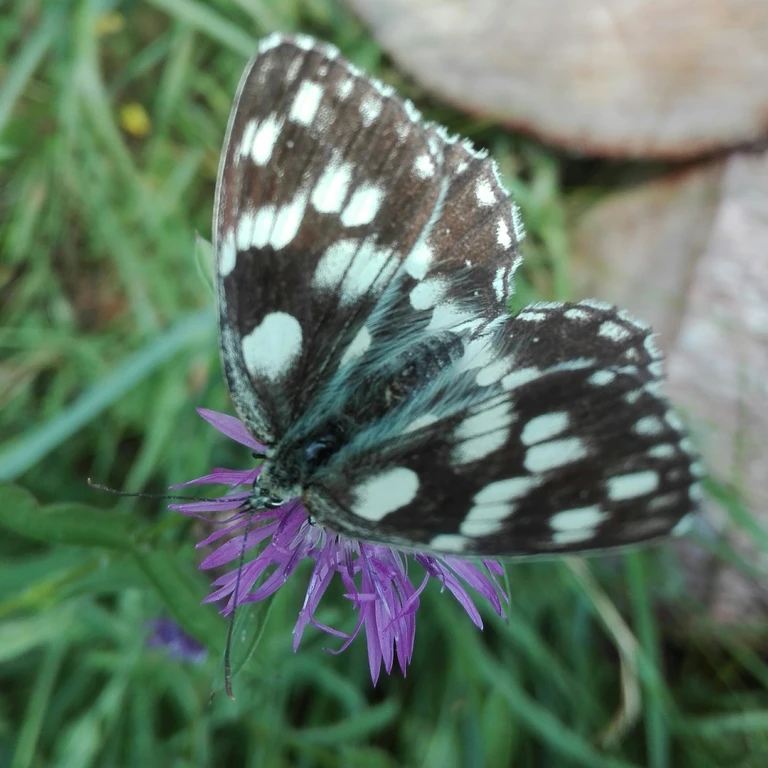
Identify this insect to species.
Melanargia galathea
